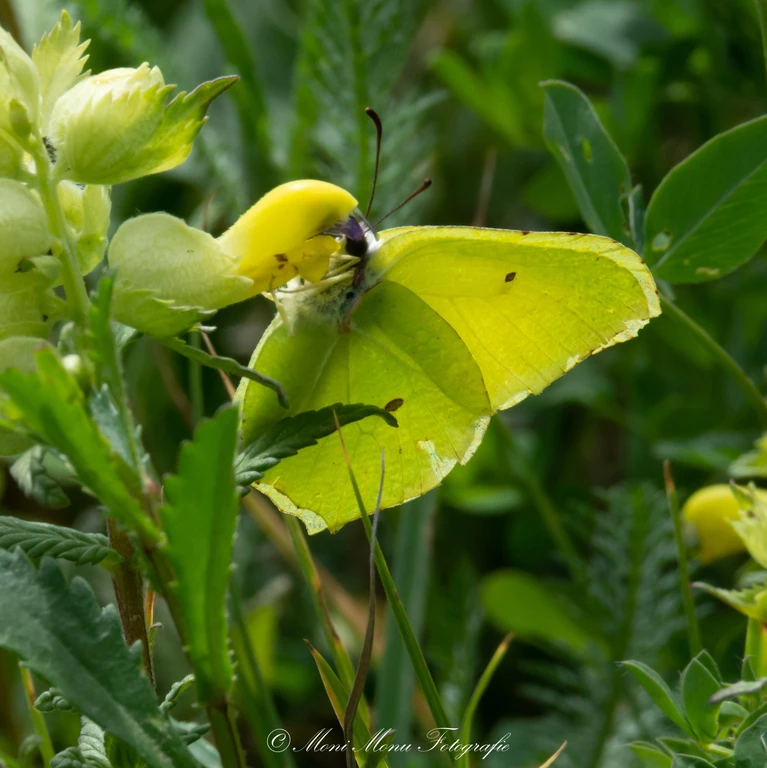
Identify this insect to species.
Gonepteryx rhamni
